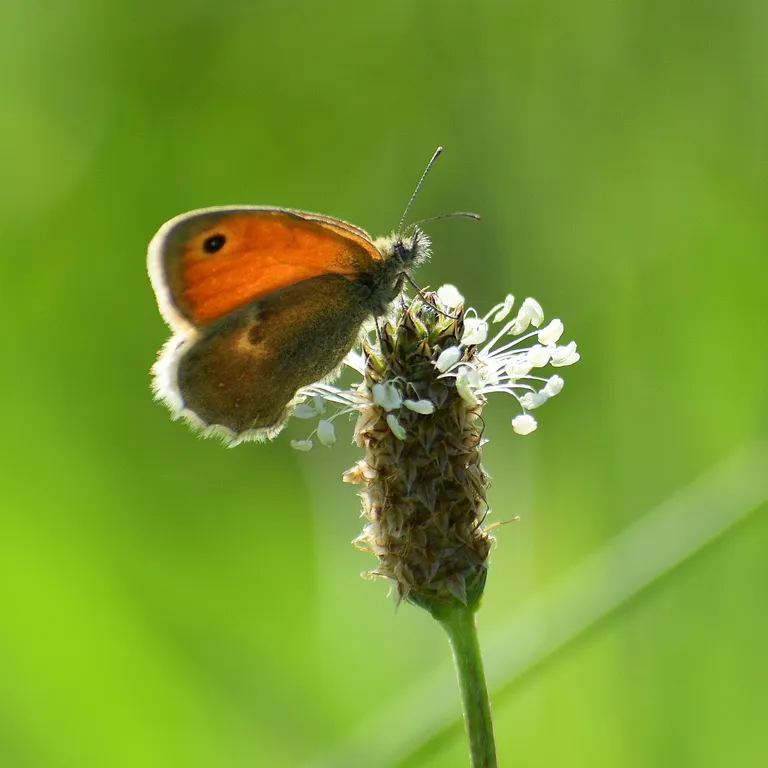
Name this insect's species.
Coenonympha pamphilus
